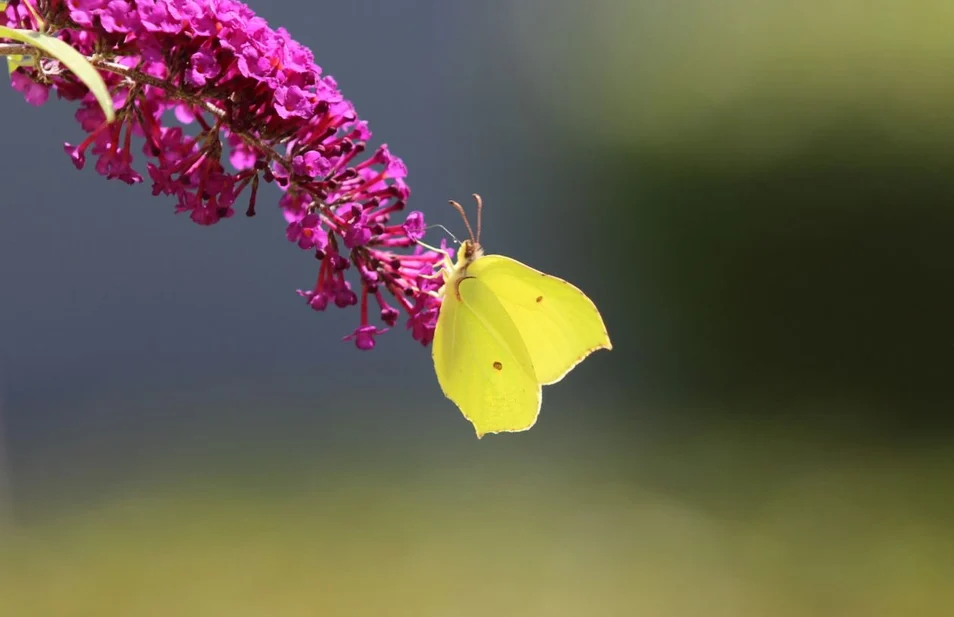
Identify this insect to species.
Gonepteryx rhamni
